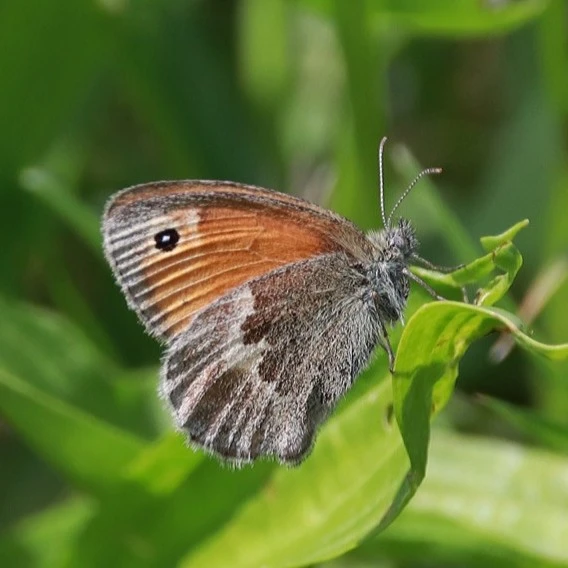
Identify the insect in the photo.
Coenonympha pamphilus
